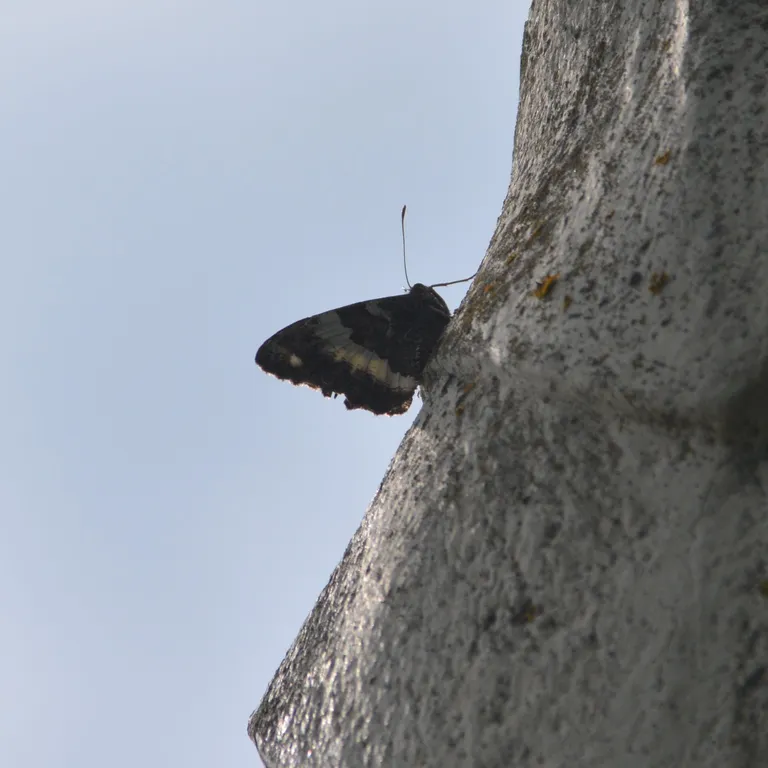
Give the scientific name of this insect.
Brintesia circe
